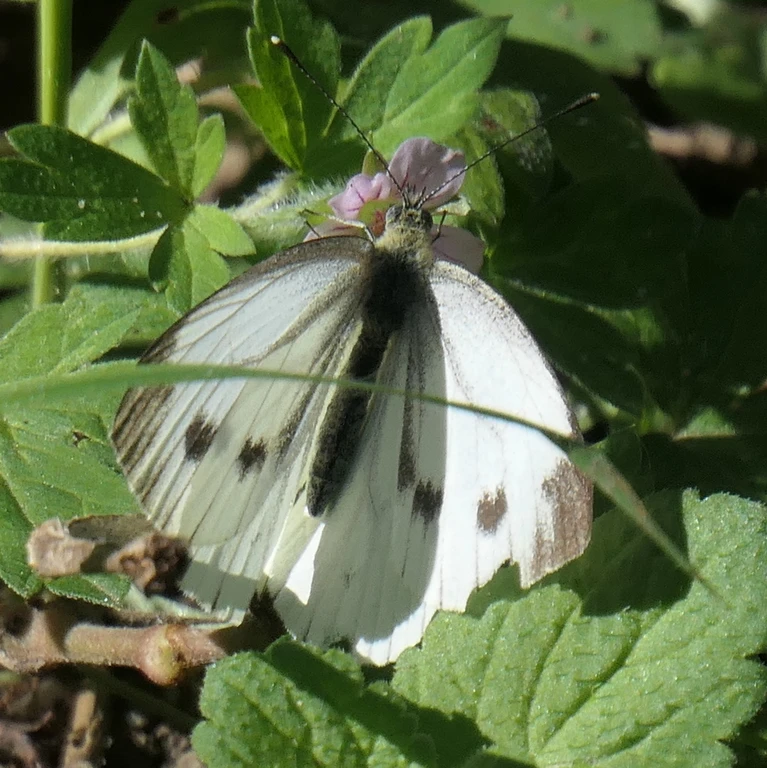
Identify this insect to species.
Pieris napi
